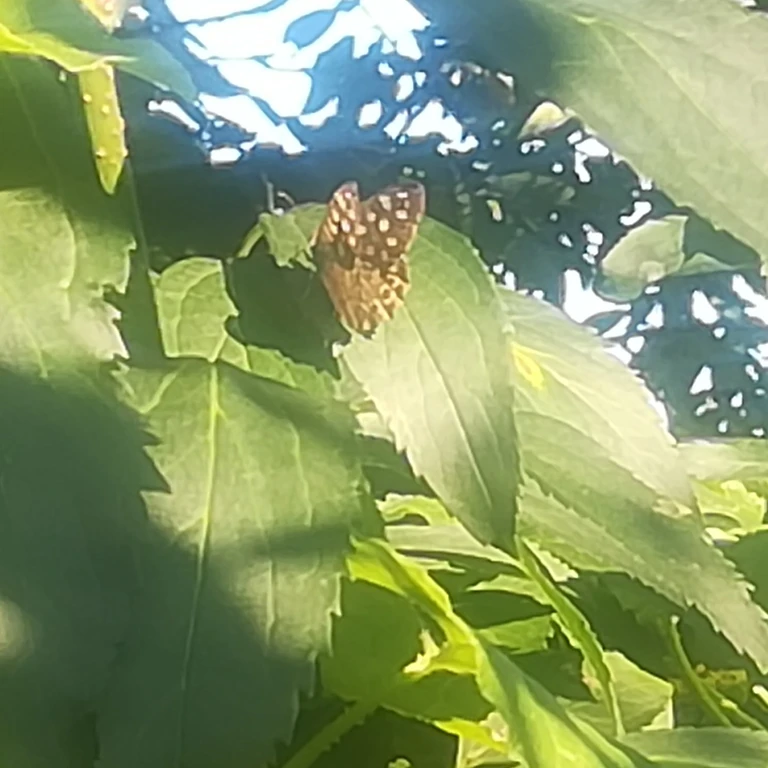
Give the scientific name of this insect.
Pararge aegeria
